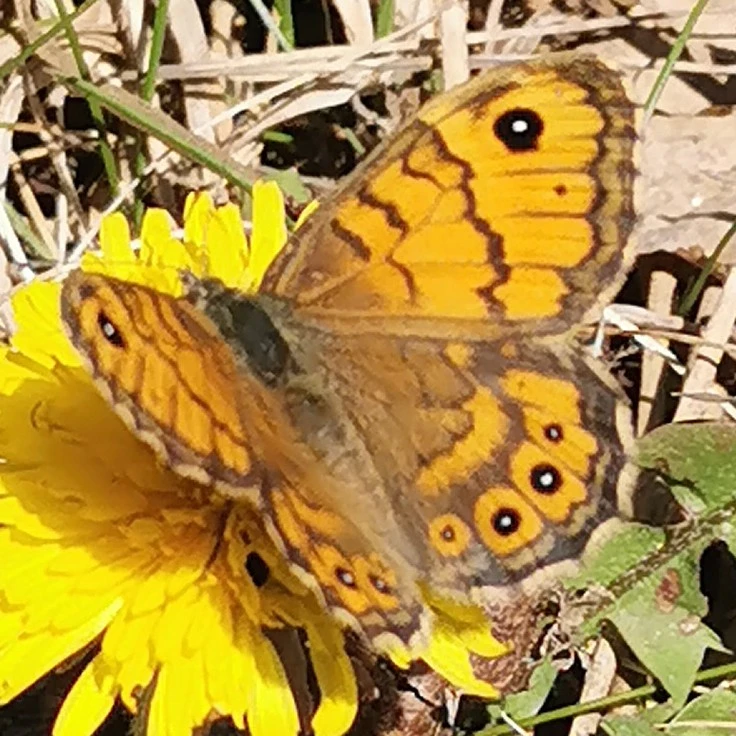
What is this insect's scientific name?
Lasiommata megera (also Pararge megera)
